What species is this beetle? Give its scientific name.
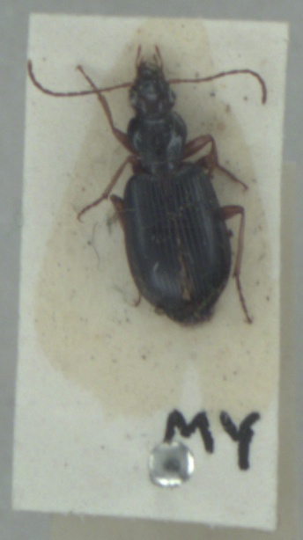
Paranchus albipes
